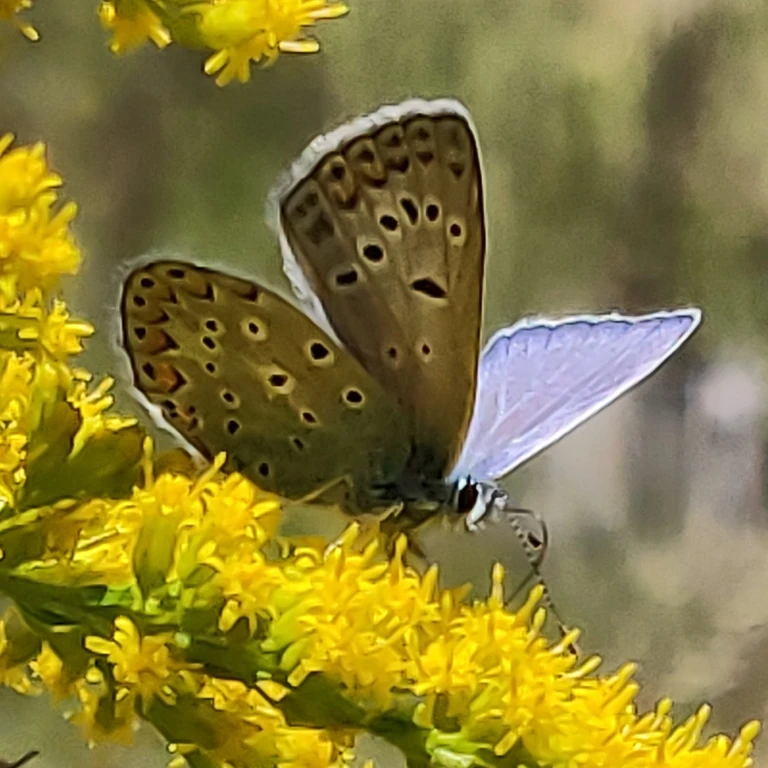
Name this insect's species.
Polyommatus icarus
